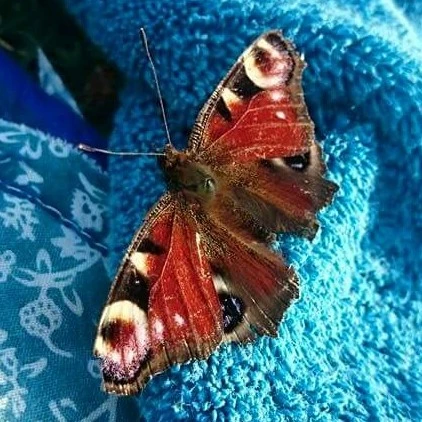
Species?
Aglais io
